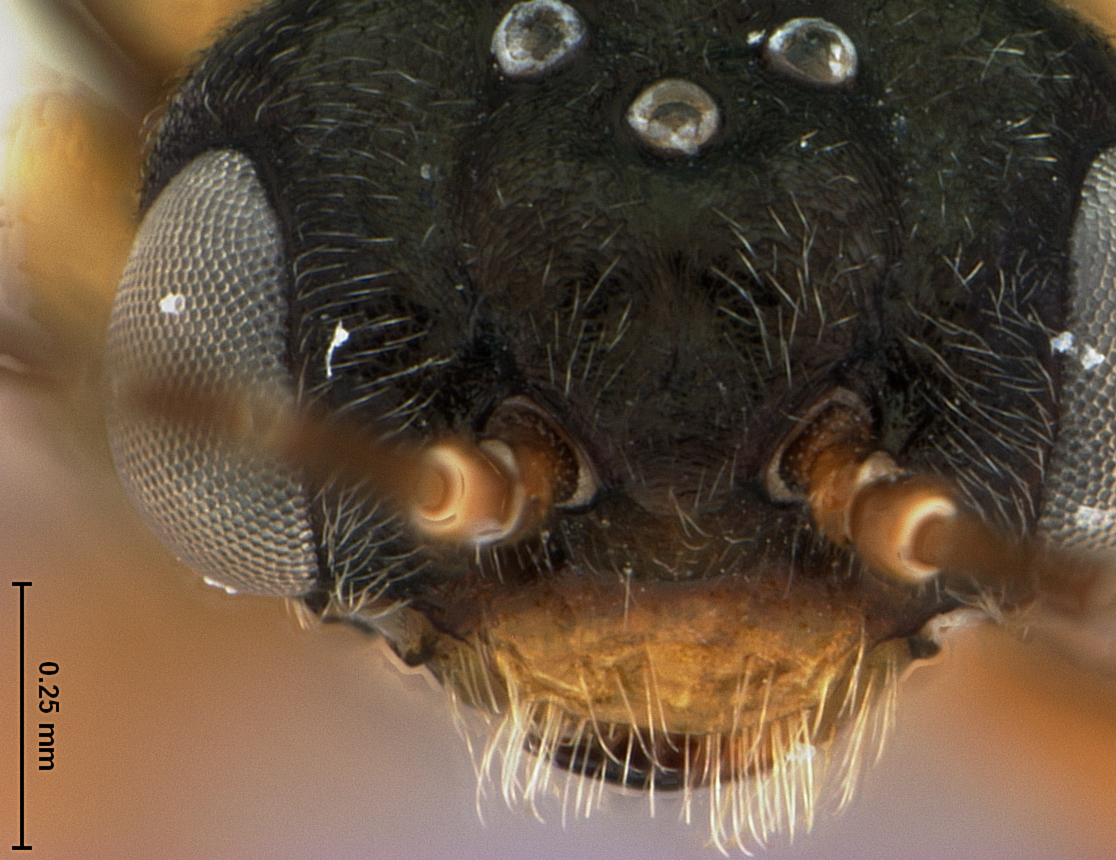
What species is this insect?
Barilochia longivalvula
